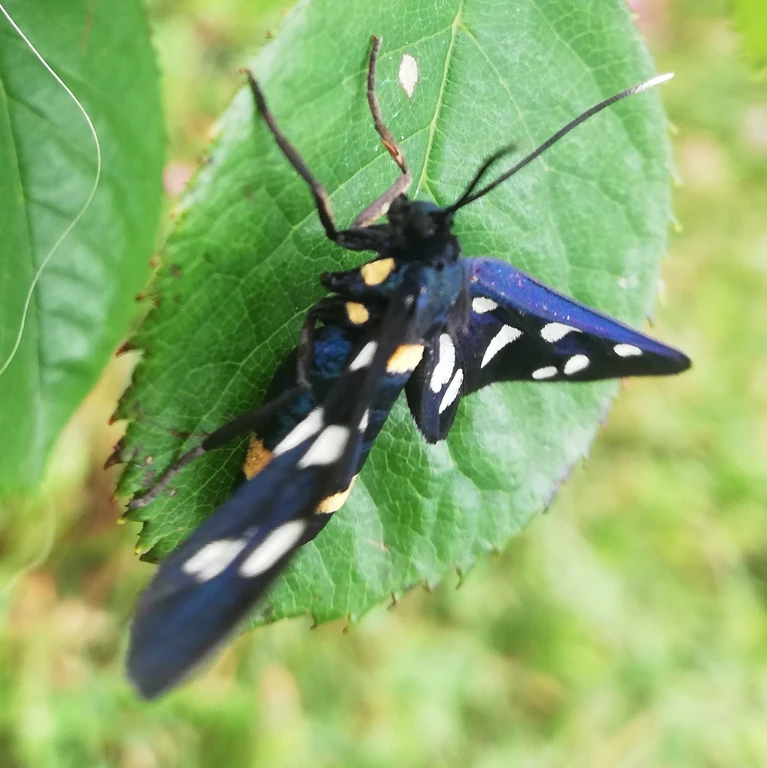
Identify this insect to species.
Amata phegea
